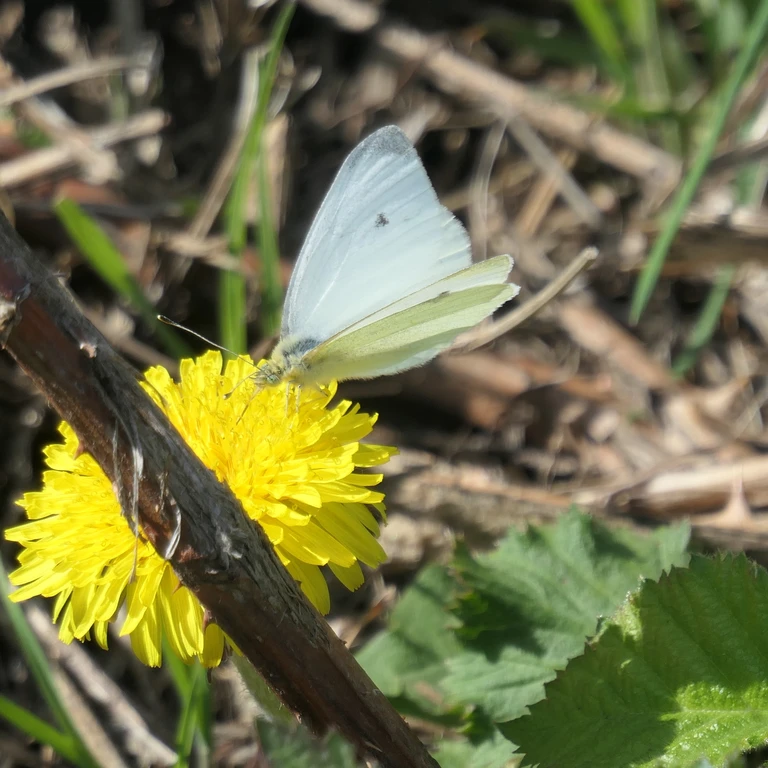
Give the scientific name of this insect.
Pieris rapae
